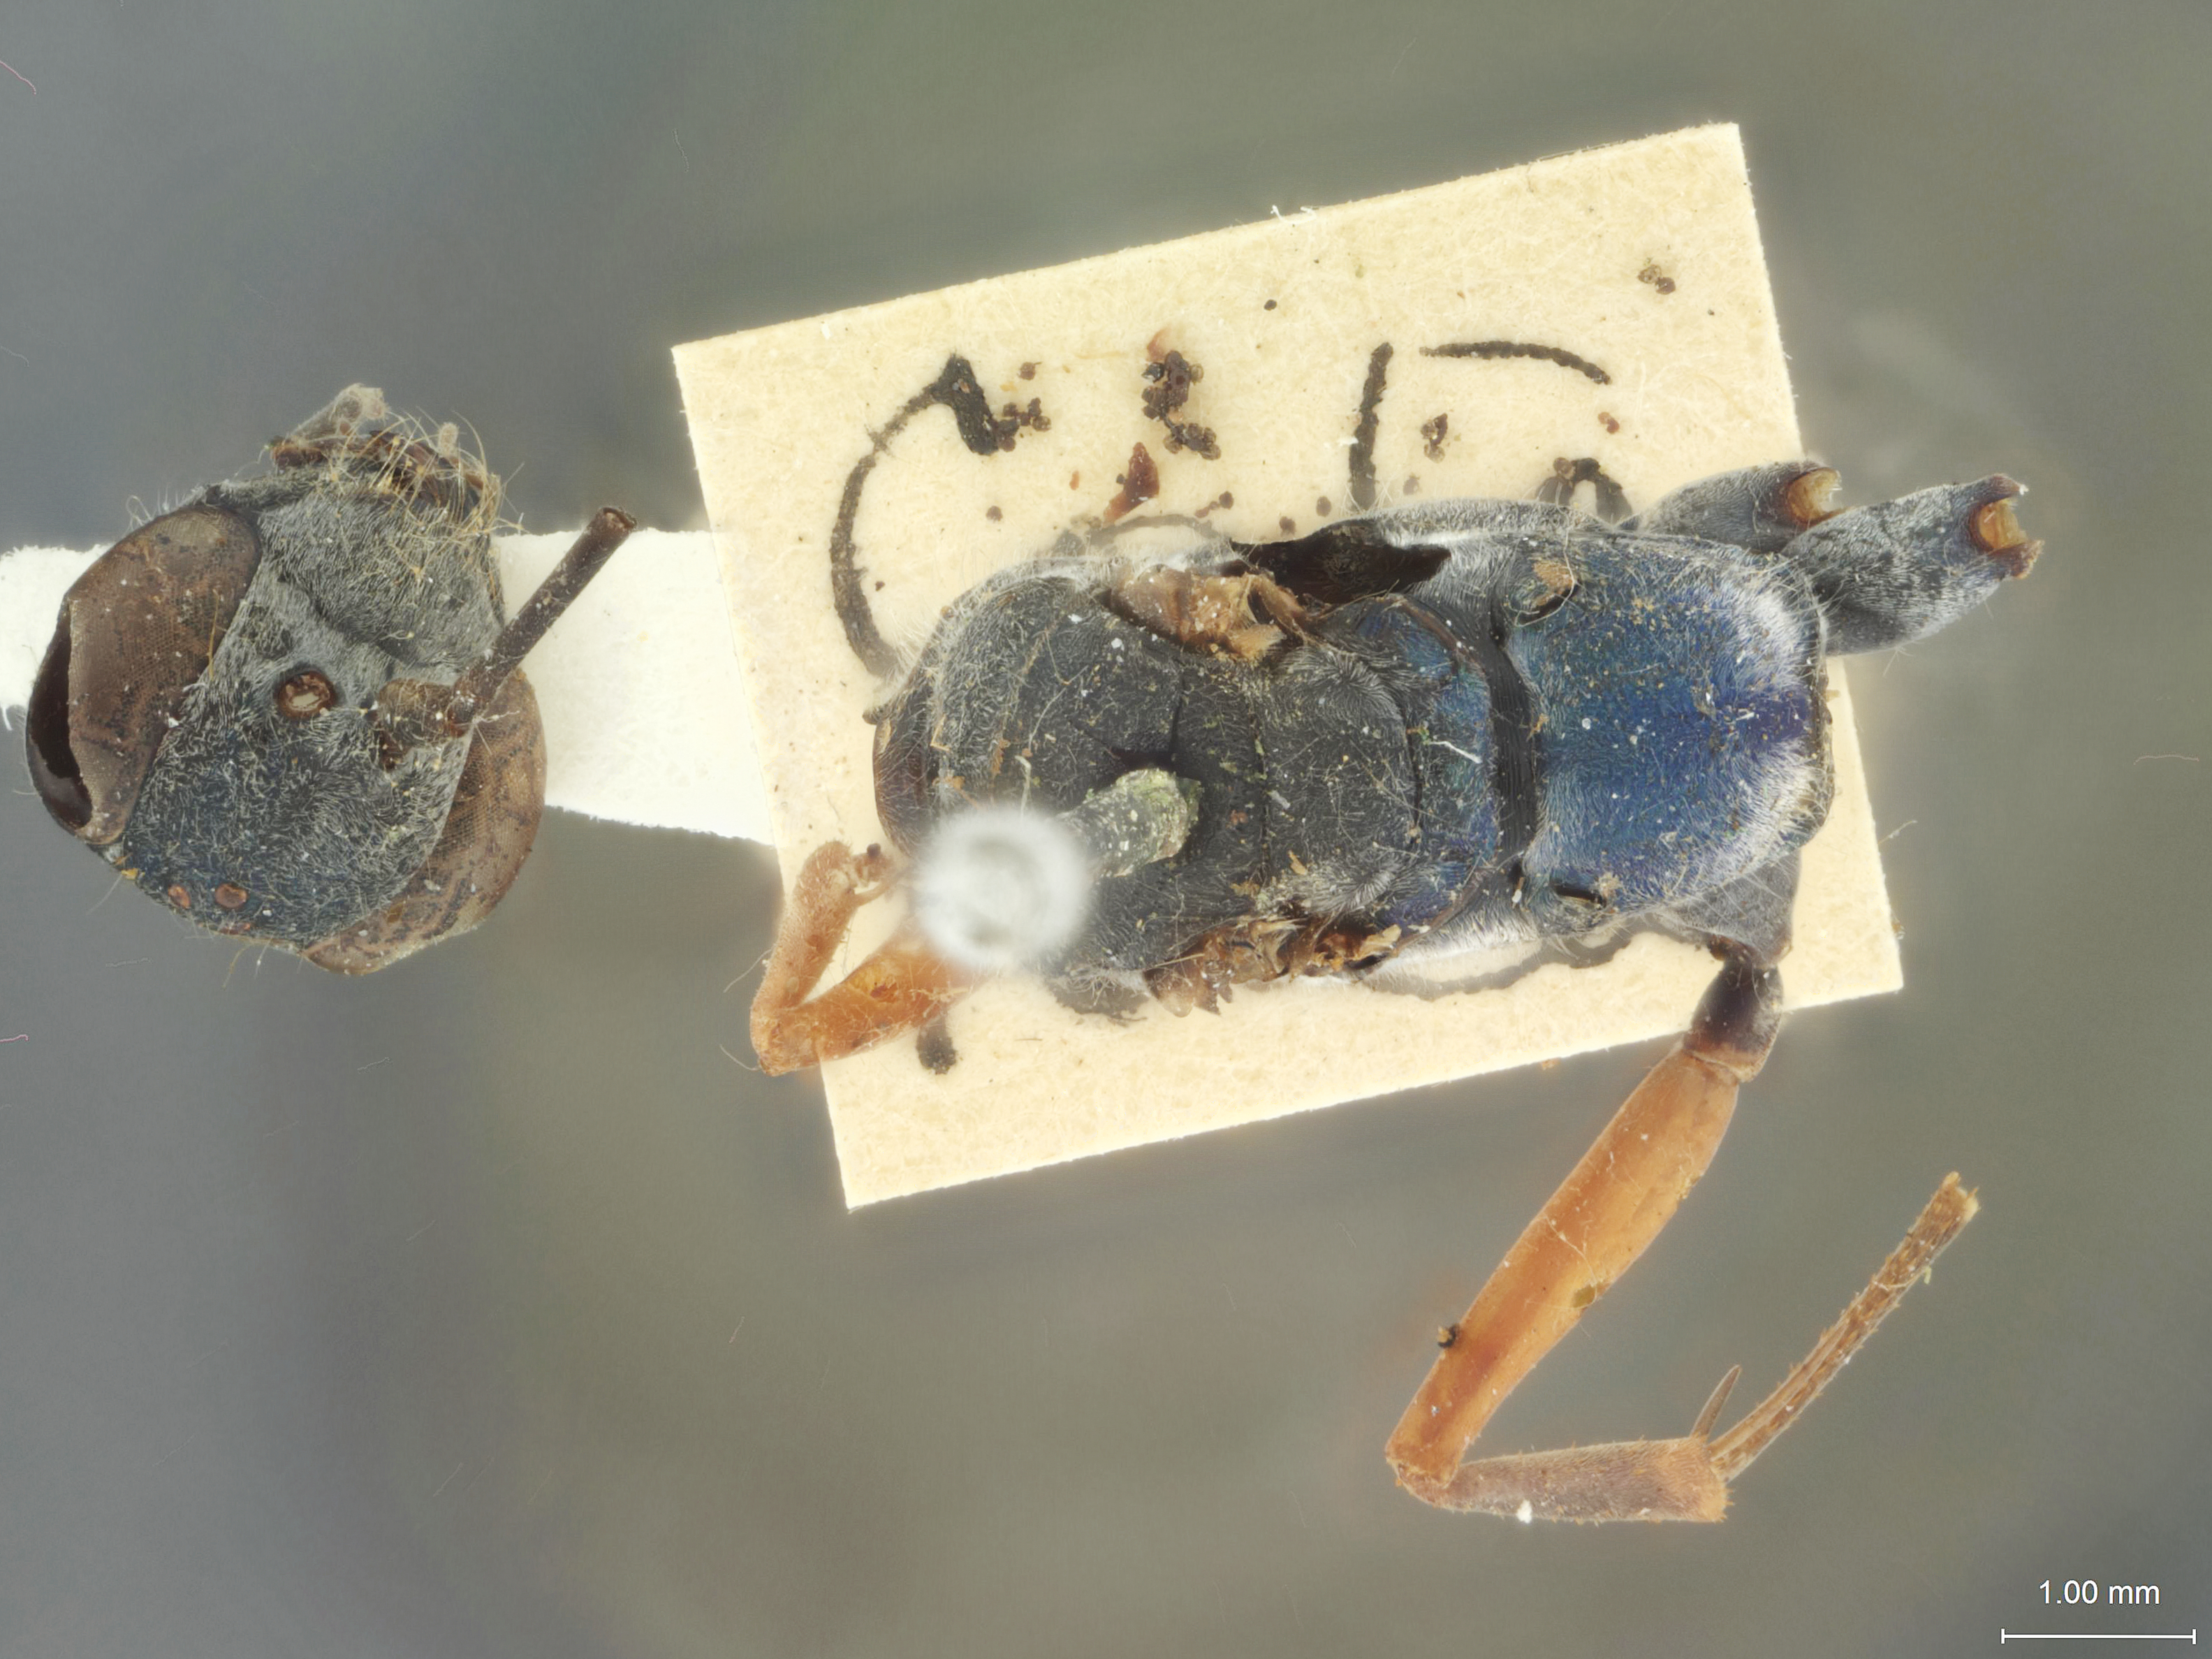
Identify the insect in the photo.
Auplopus quartus
